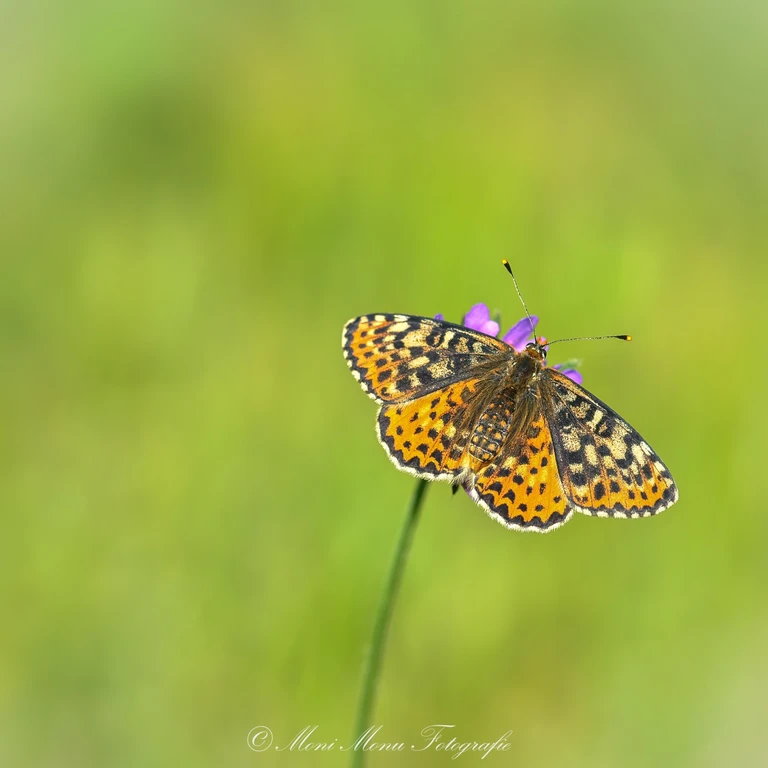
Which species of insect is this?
Melitaea didyma
